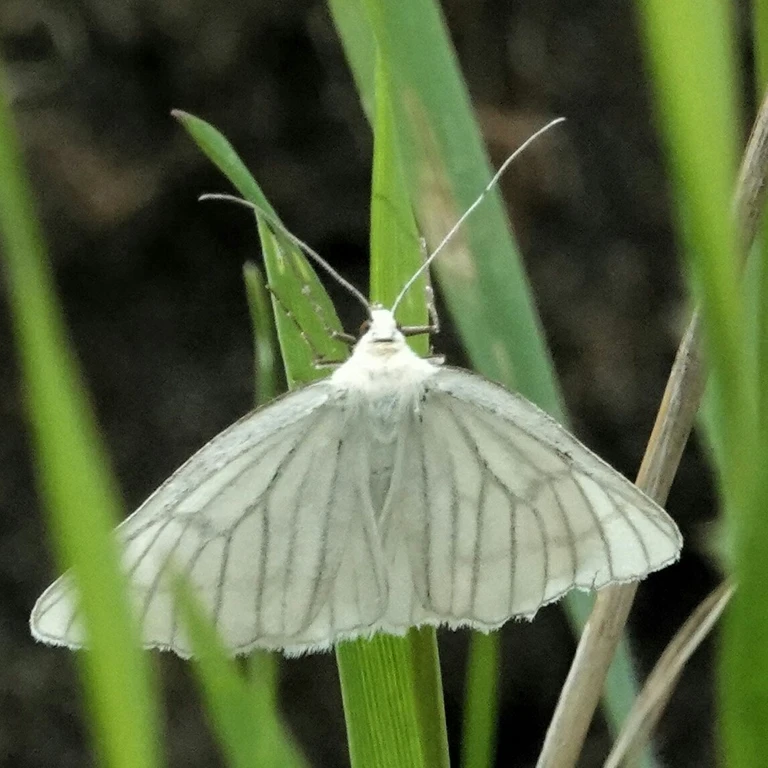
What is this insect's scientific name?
Siona lineata
